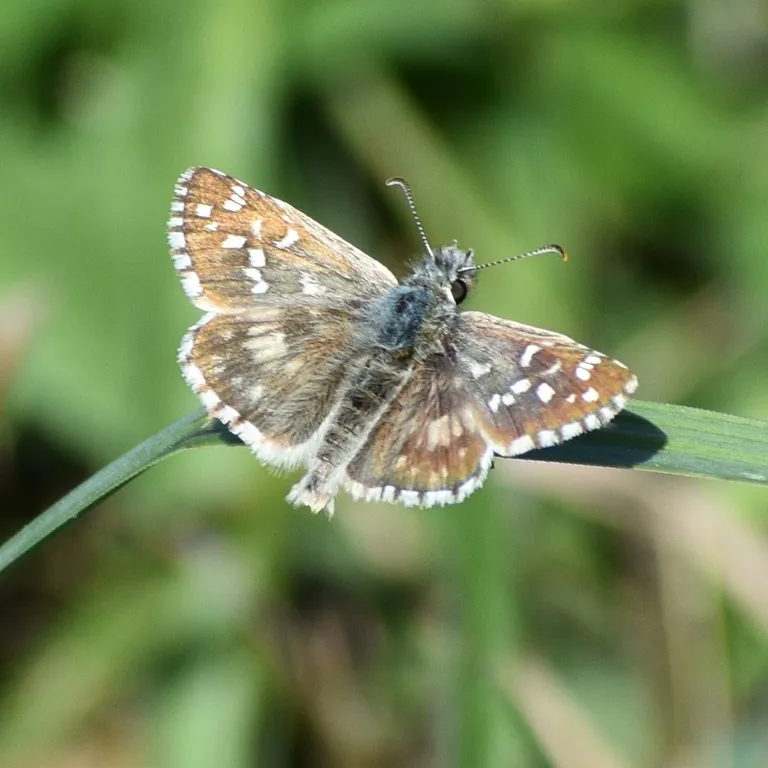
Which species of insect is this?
Pyrgus armoricanus
